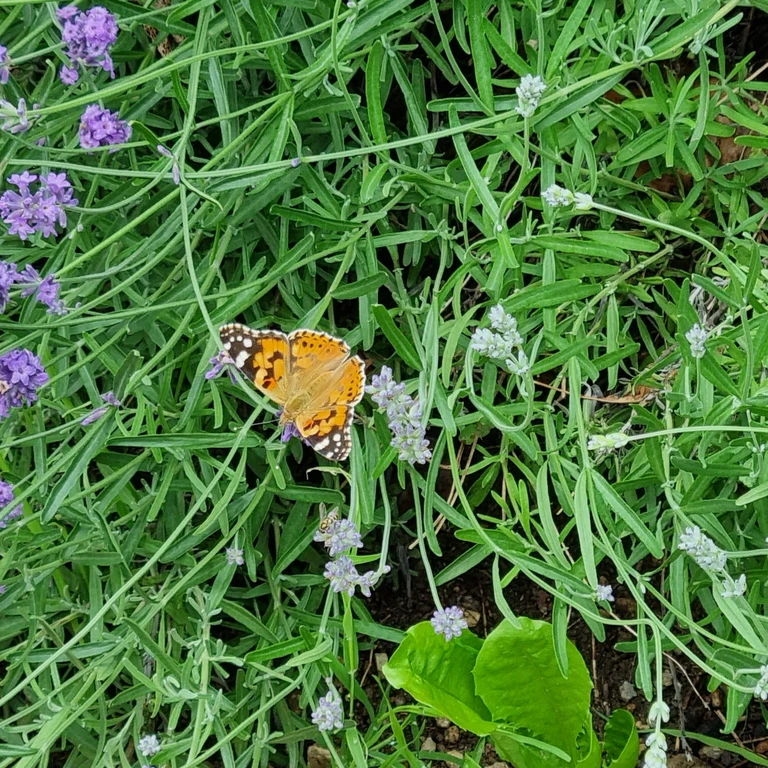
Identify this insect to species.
Vanessa cardui
